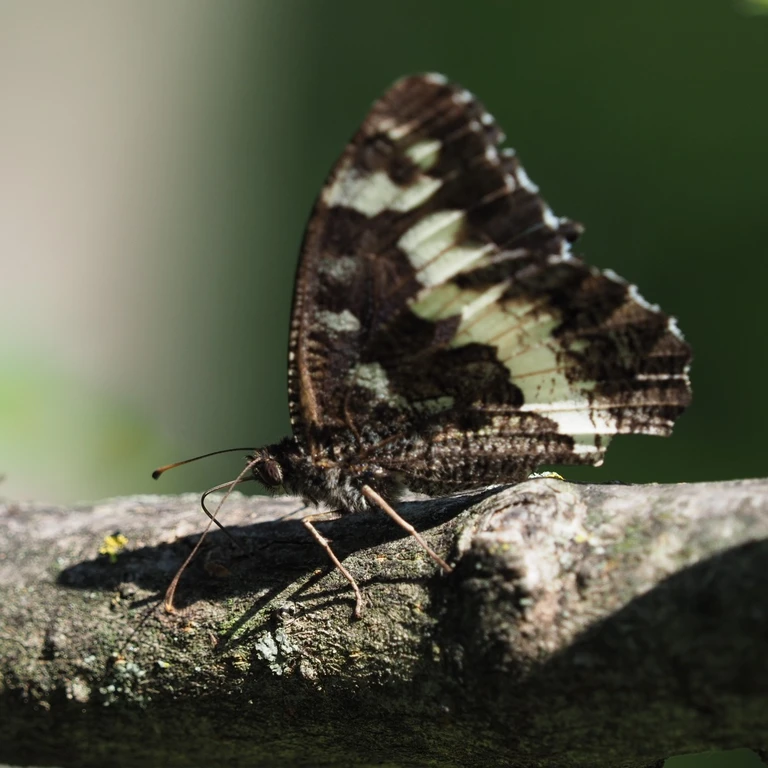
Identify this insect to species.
Brintesia circe
